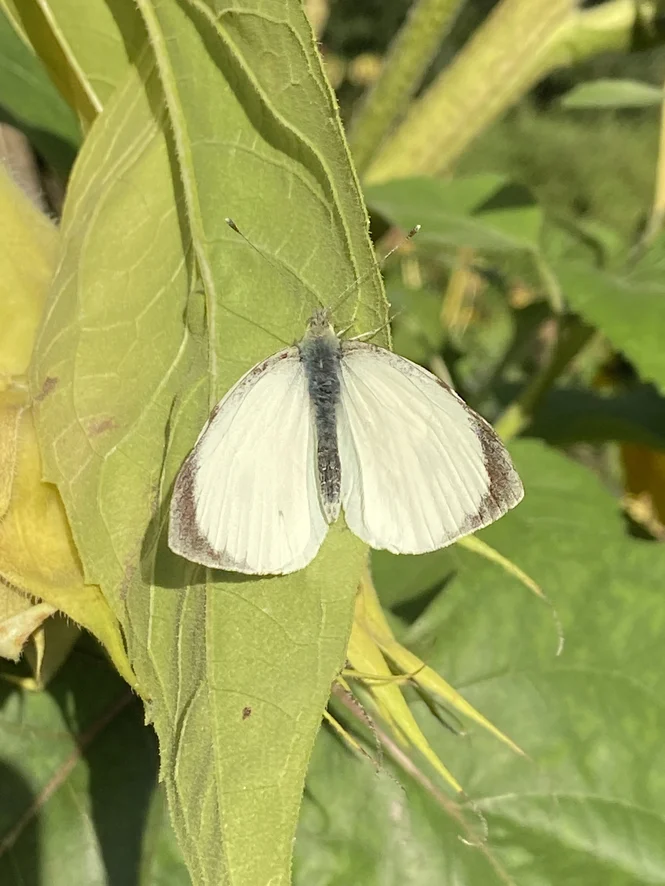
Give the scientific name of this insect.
Pieris brassicae
